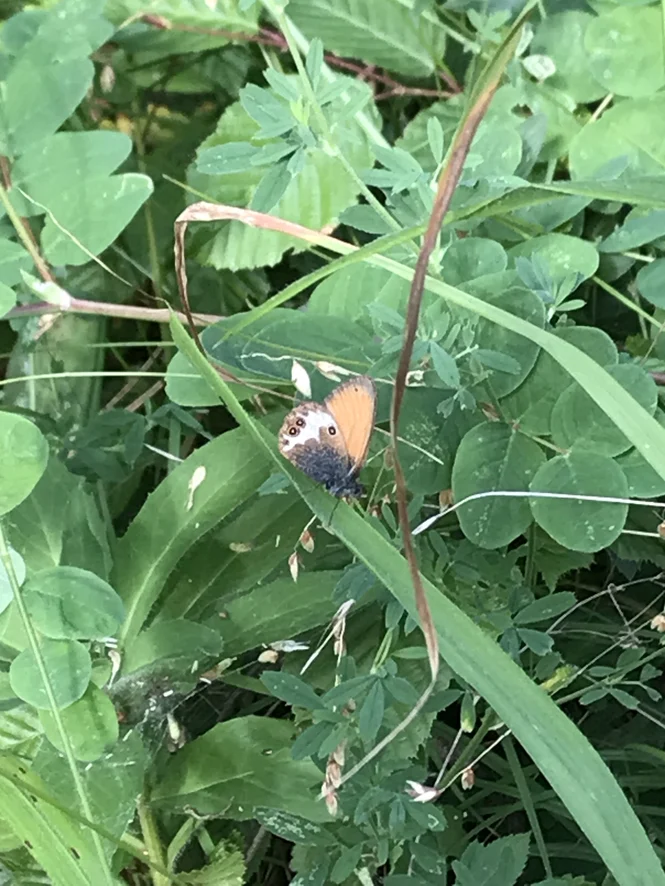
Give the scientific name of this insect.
Coenonympha arcania
